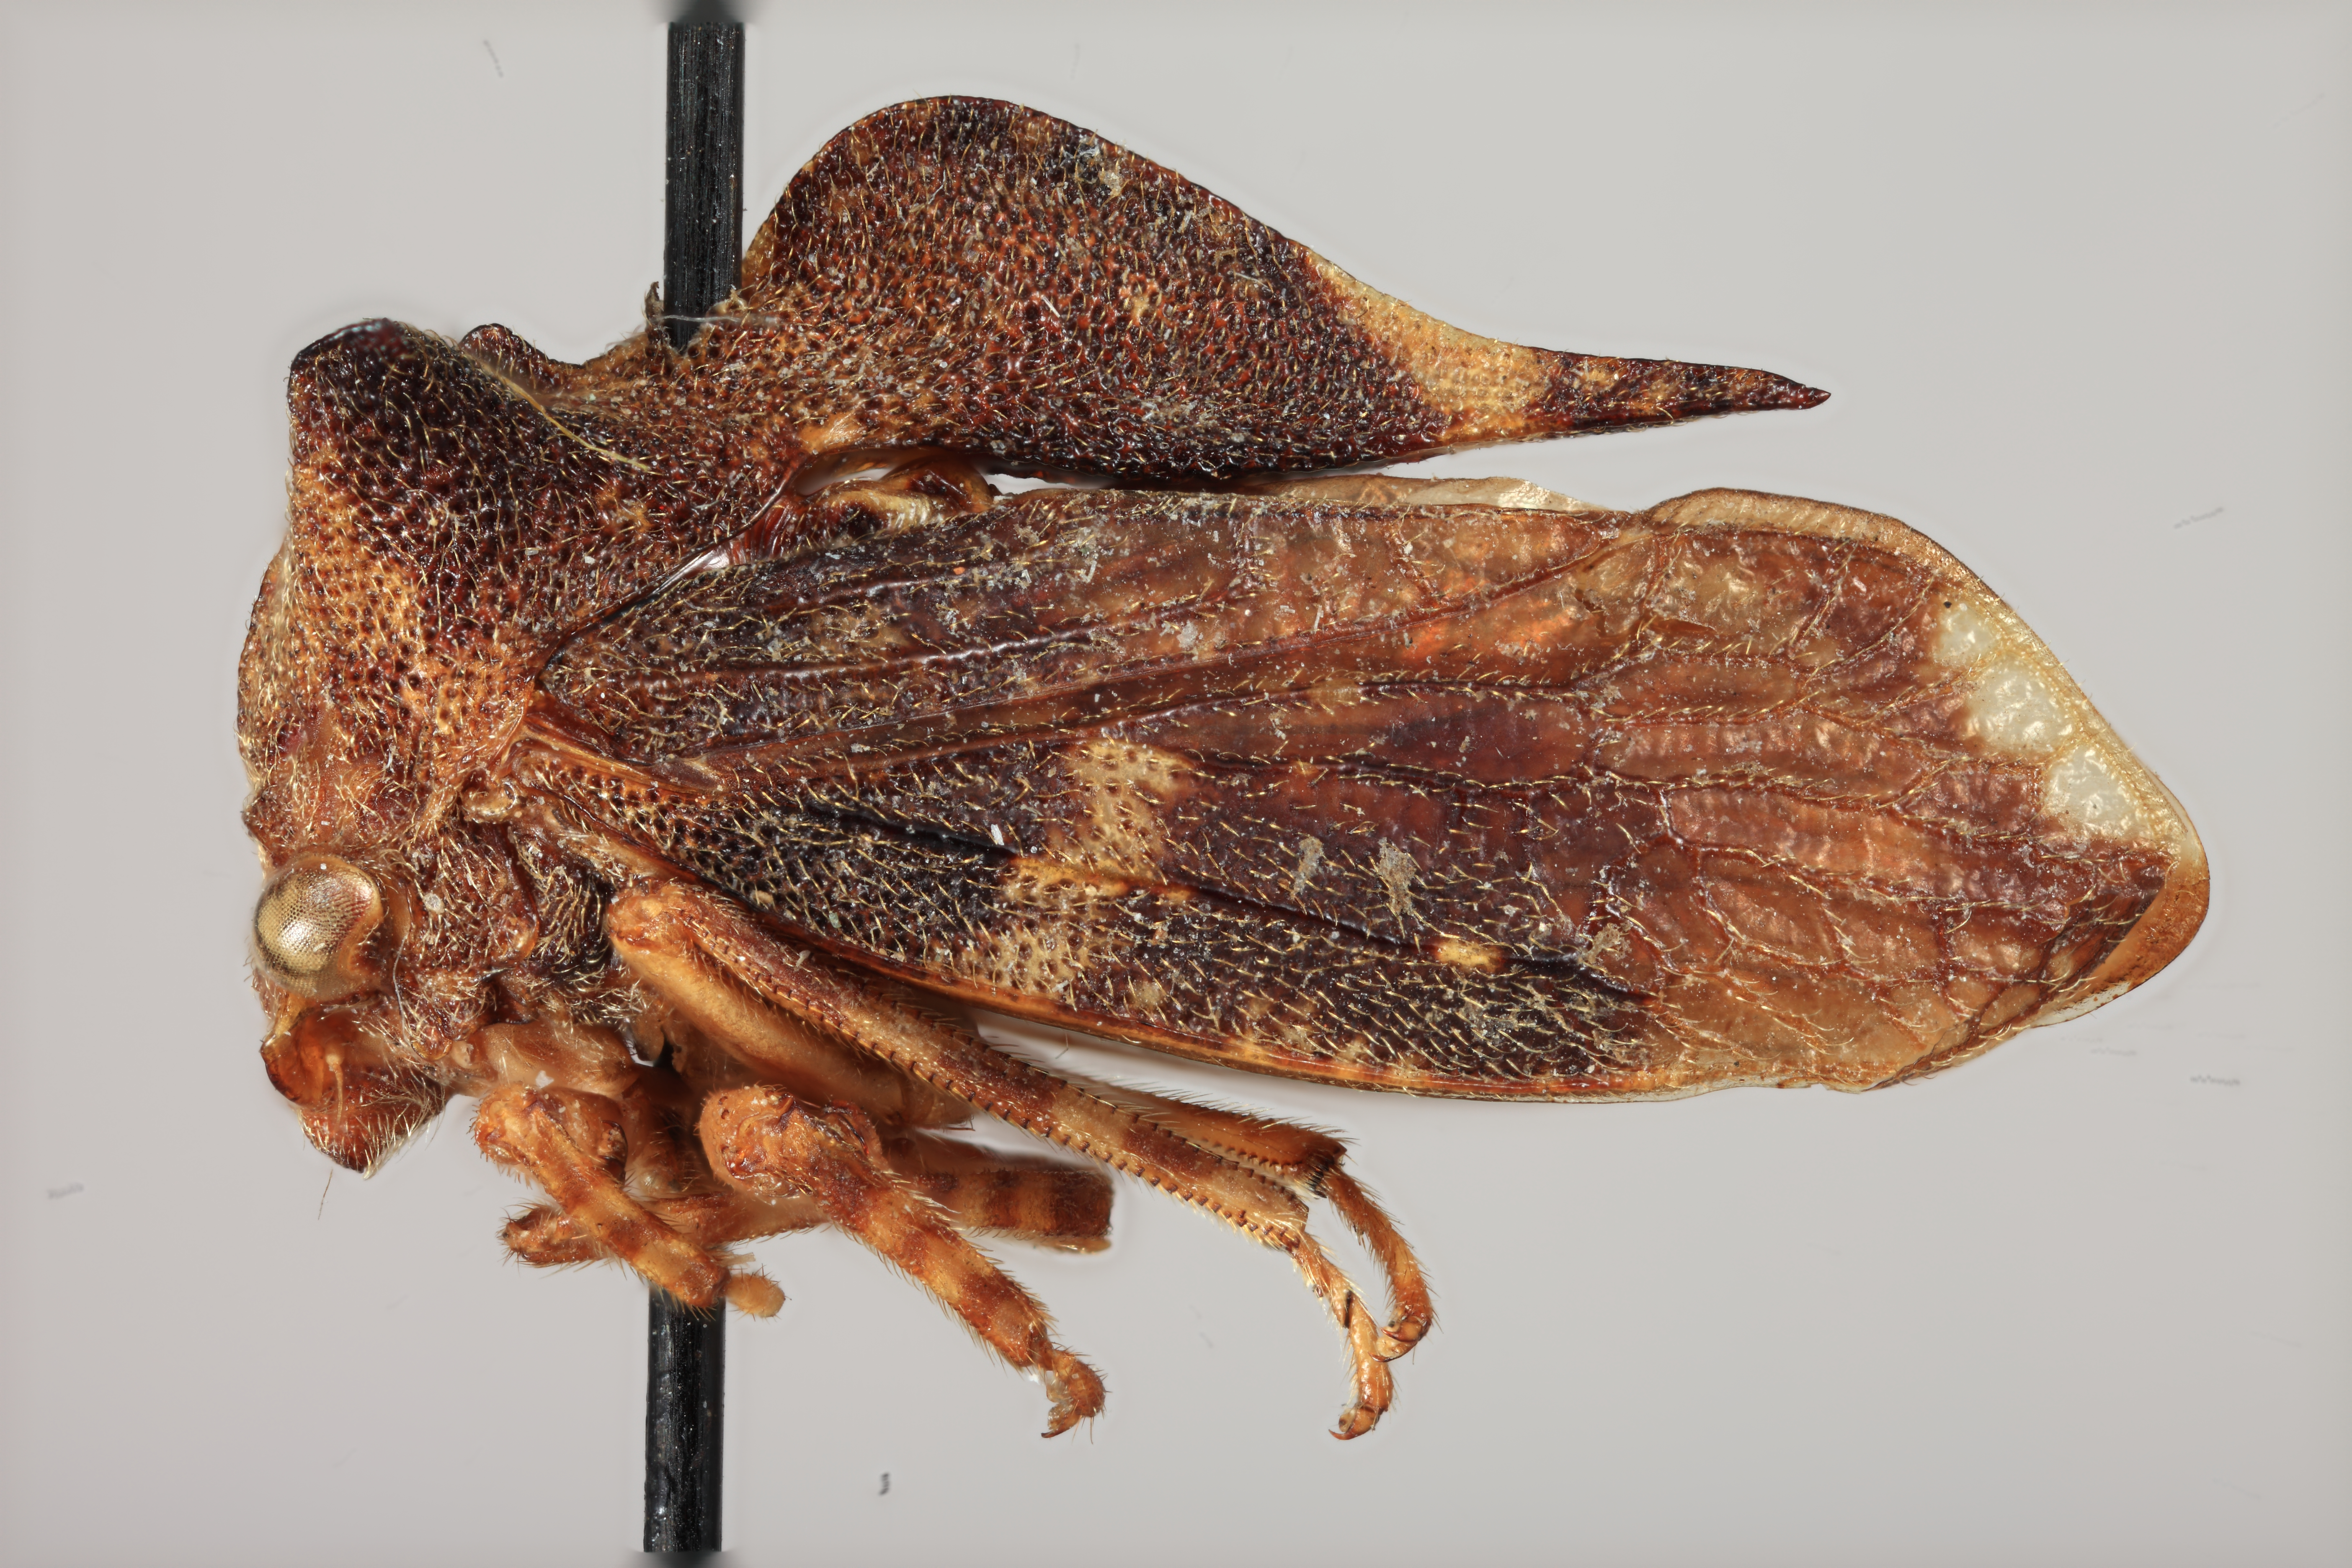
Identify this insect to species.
Centronodus denticulus
